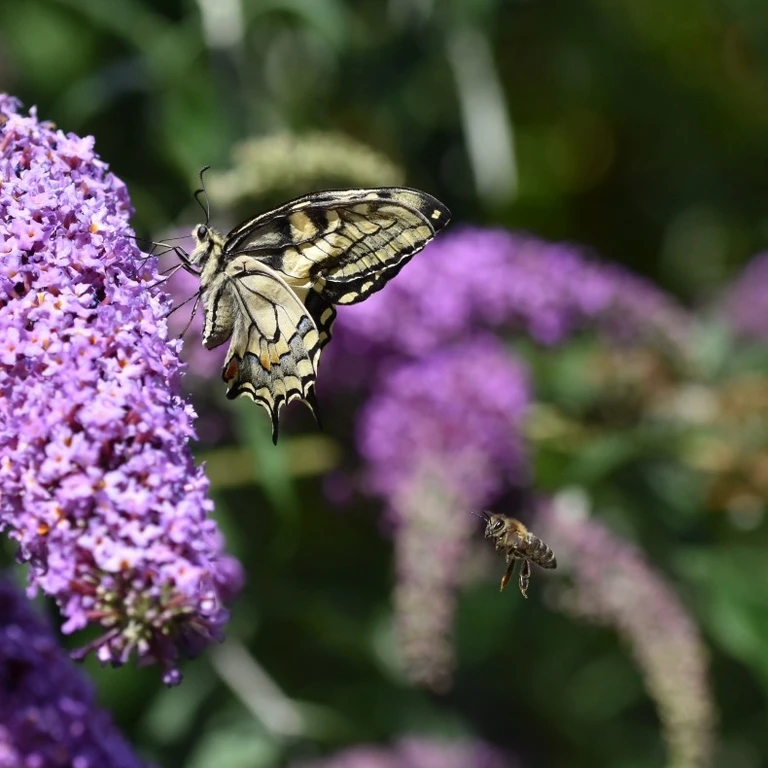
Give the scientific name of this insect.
Papilio machaon
